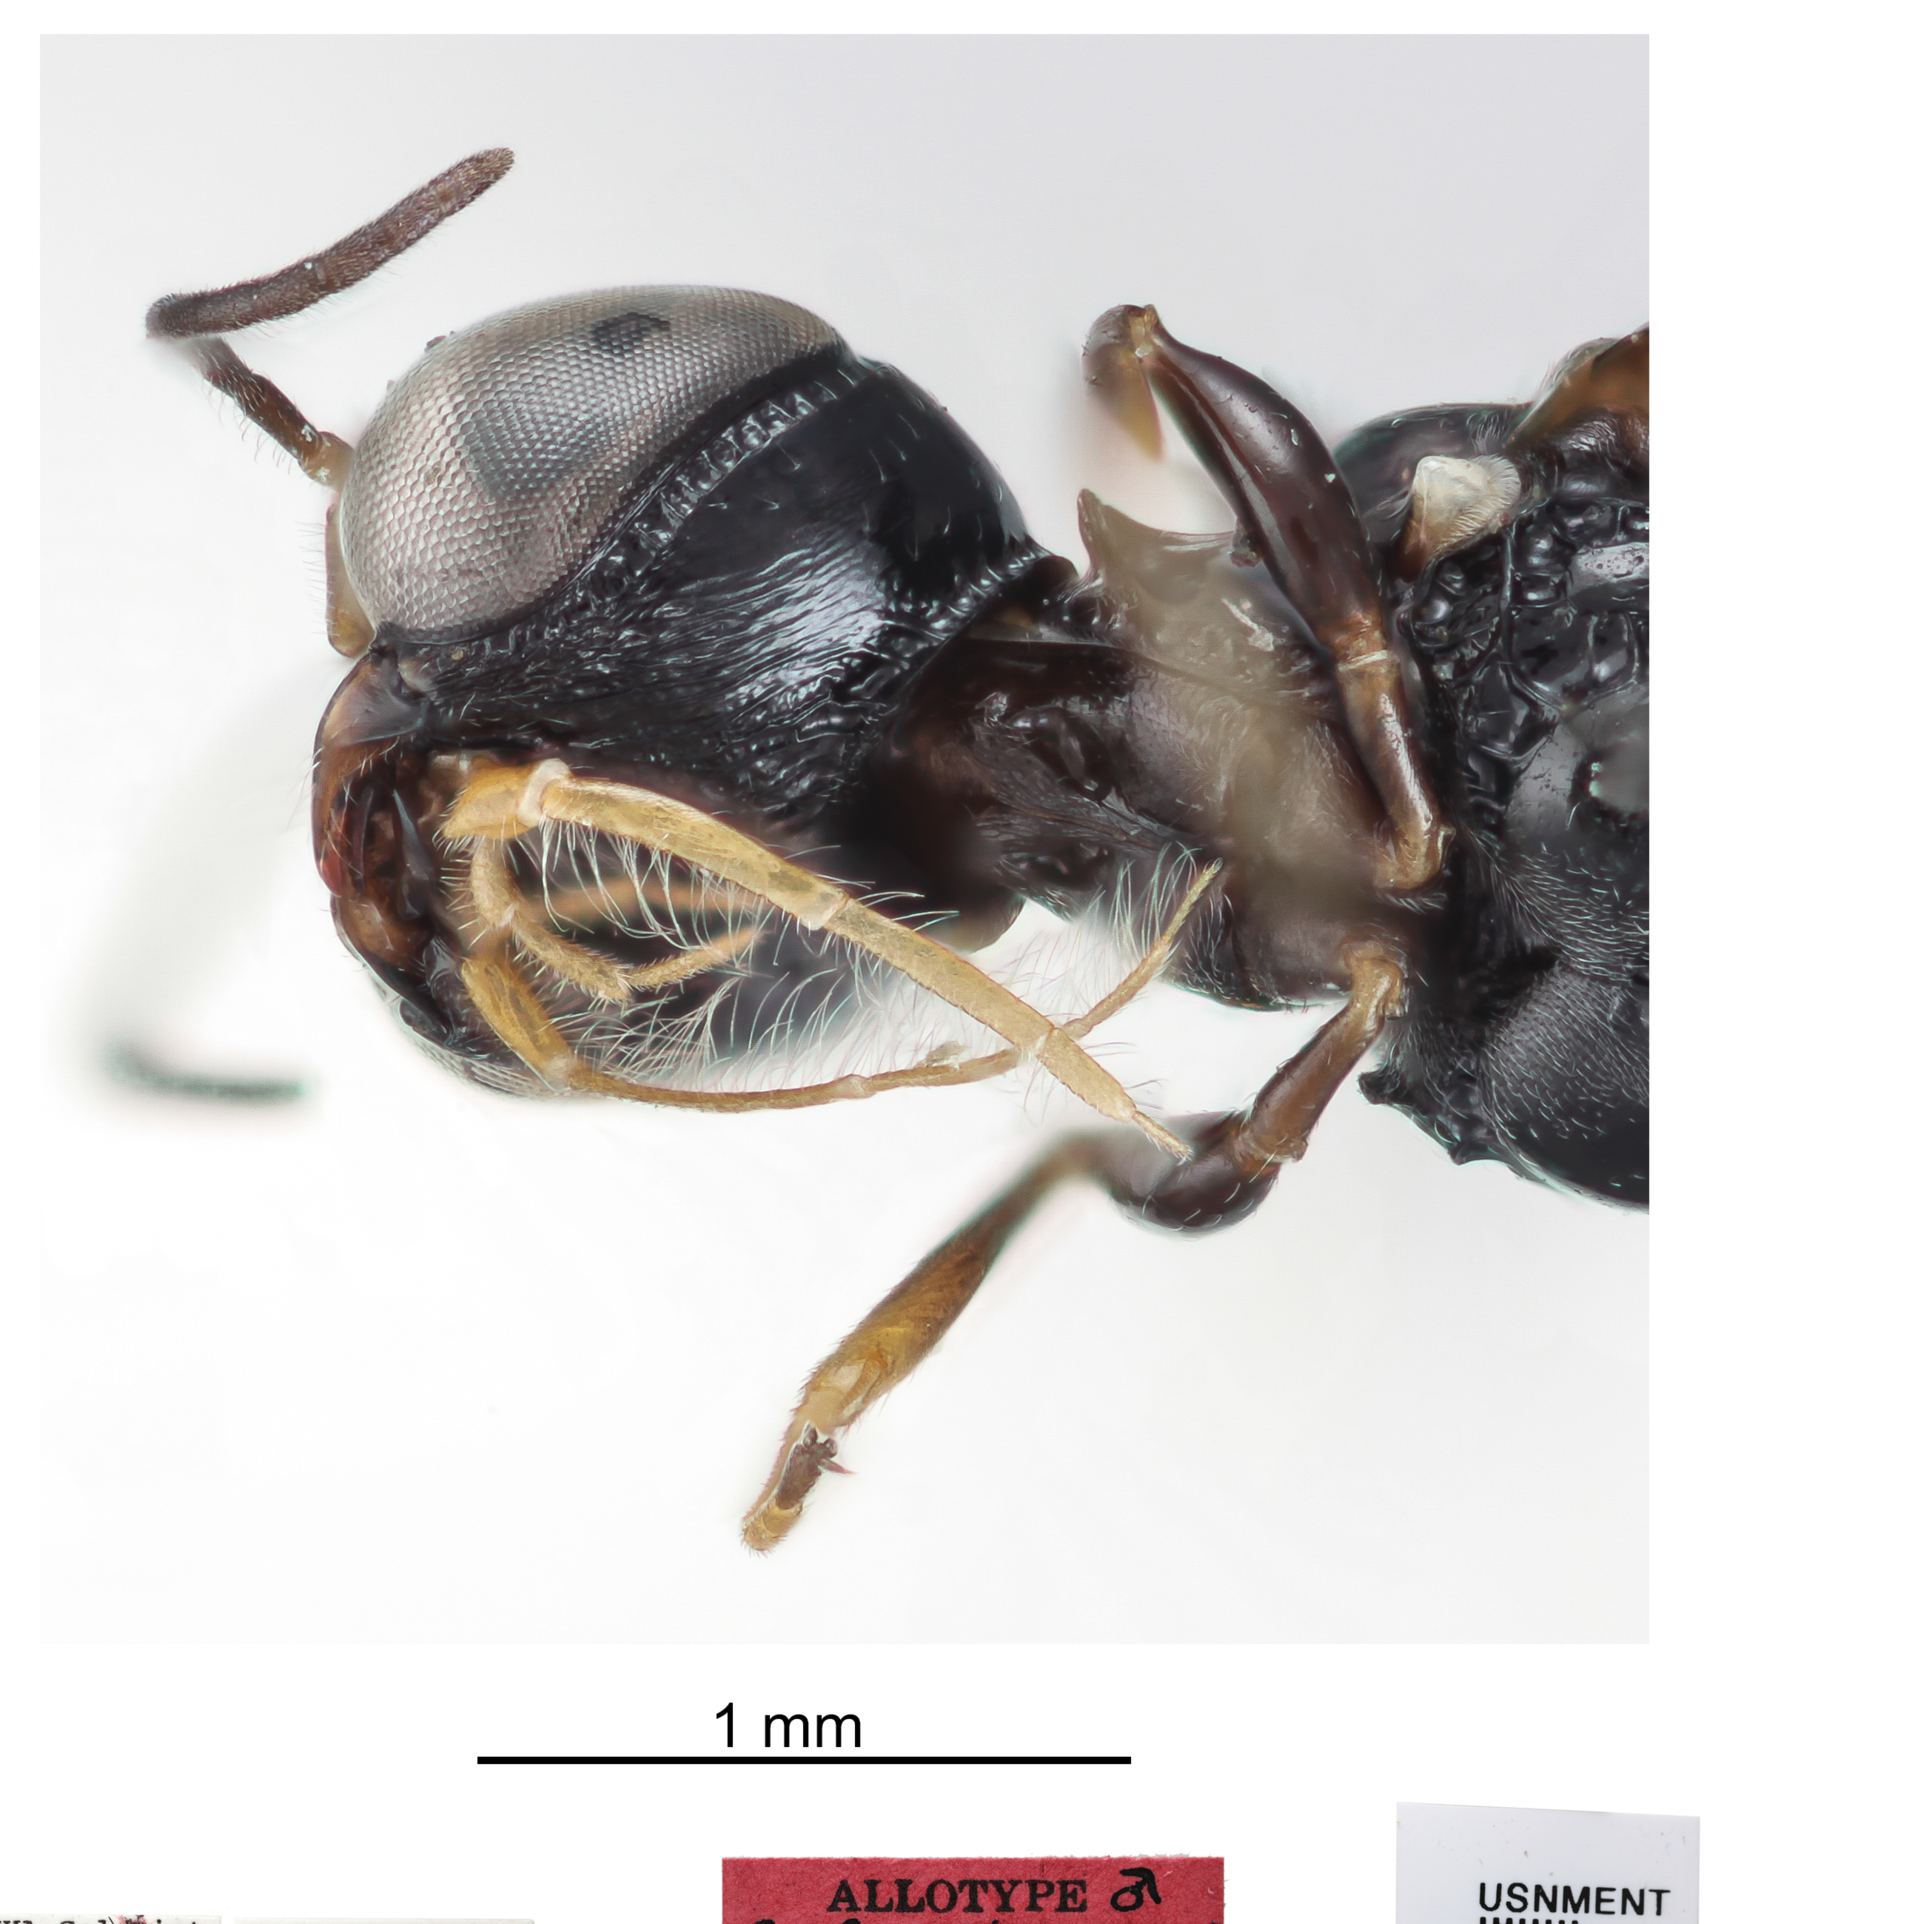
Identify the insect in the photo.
Carinostigmus costatus
